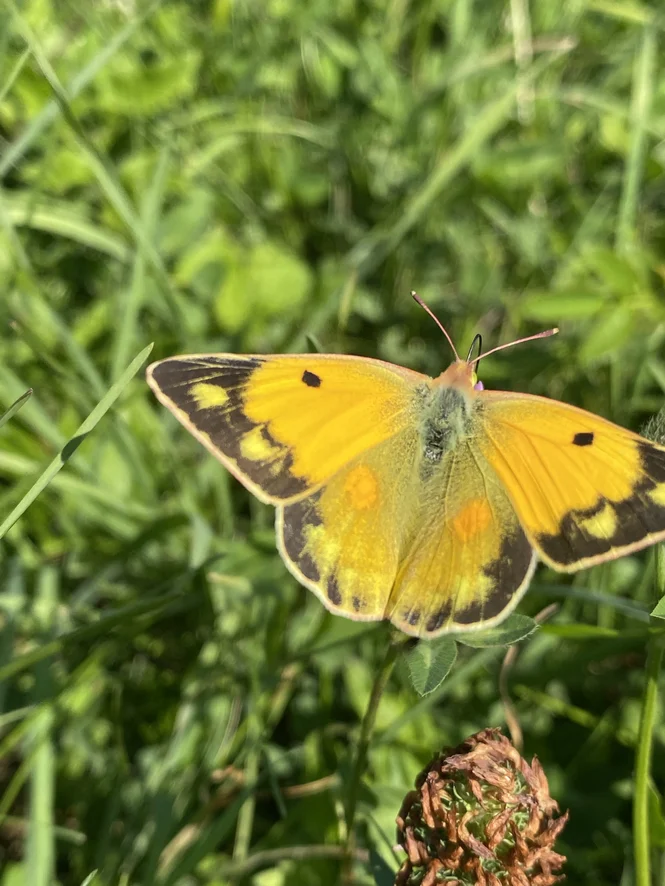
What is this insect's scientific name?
Colias croceus
